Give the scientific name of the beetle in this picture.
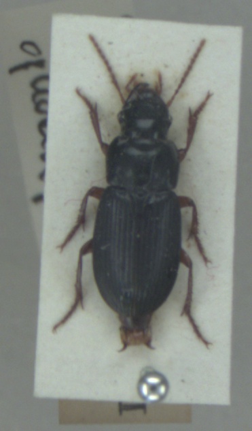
Harpalus laevipes
